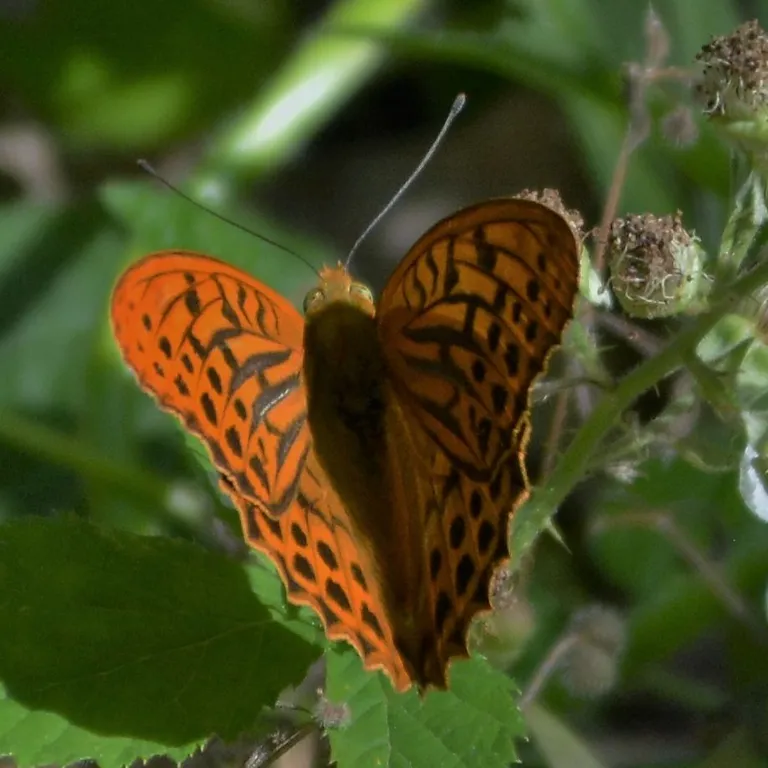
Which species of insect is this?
Argynnis paphia
